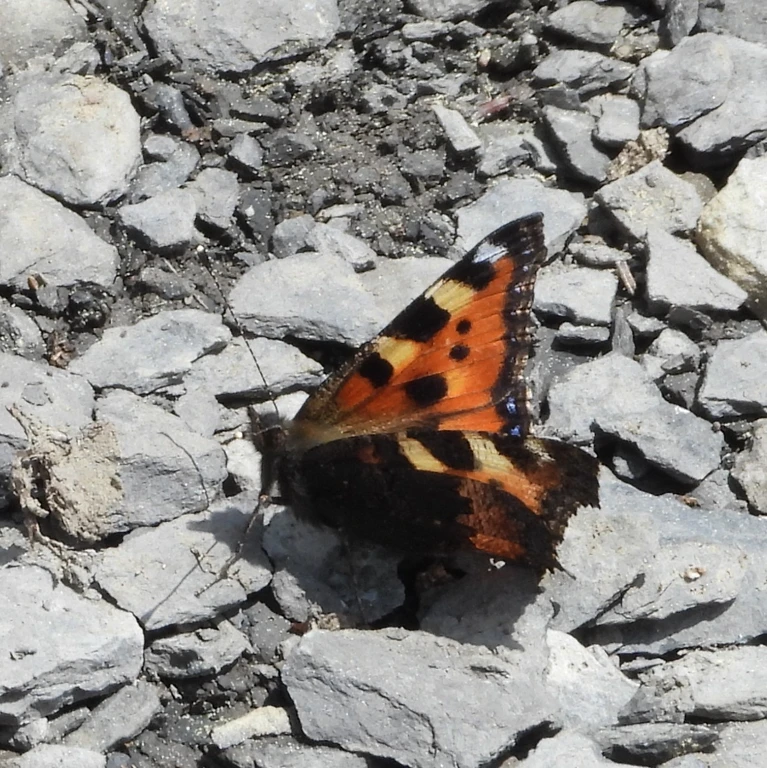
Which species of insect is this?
Aglais urticae
